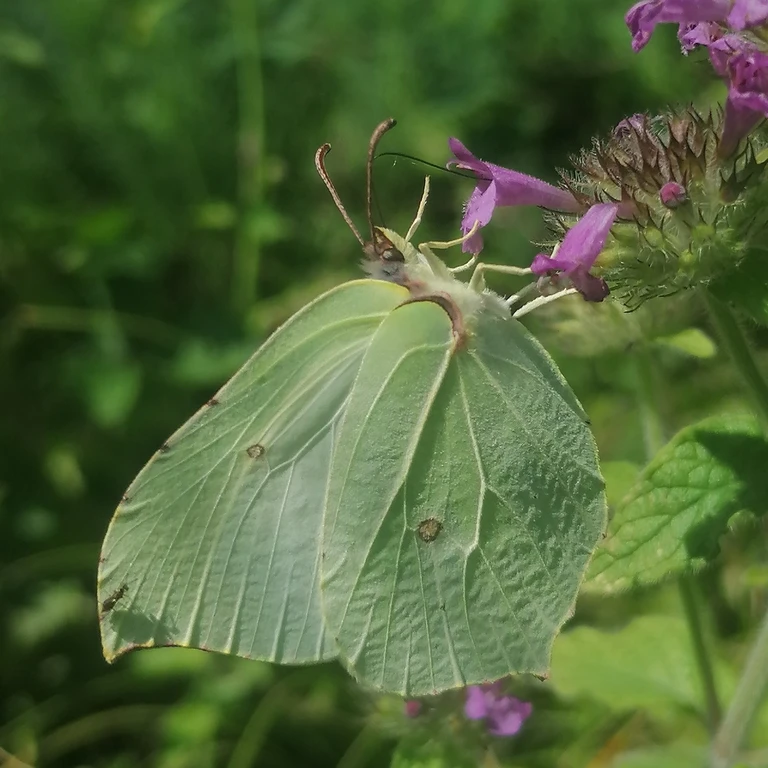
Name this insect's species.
Gonepteryx rhamni
